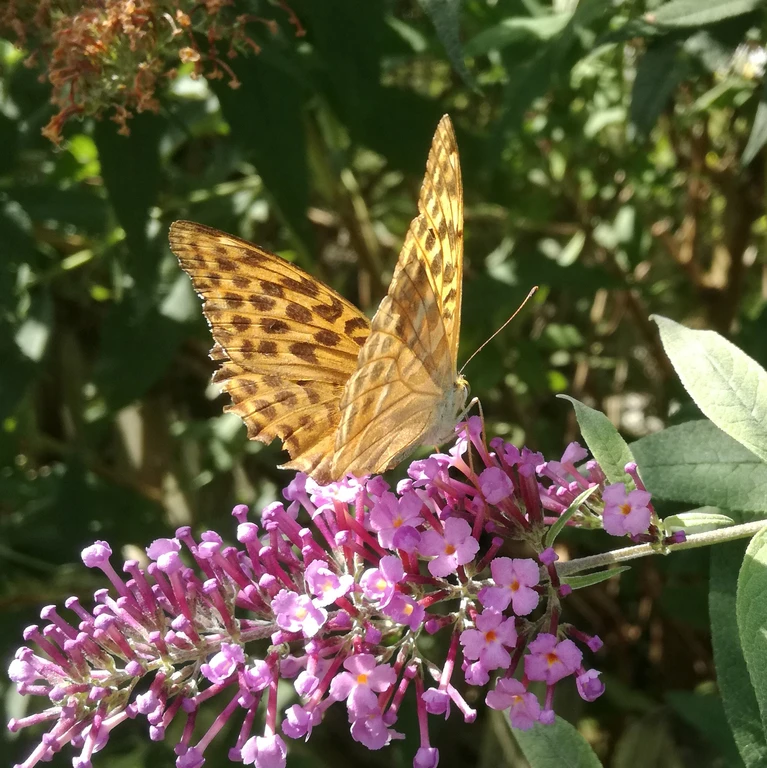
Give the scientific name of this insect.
Argynnis paphia
